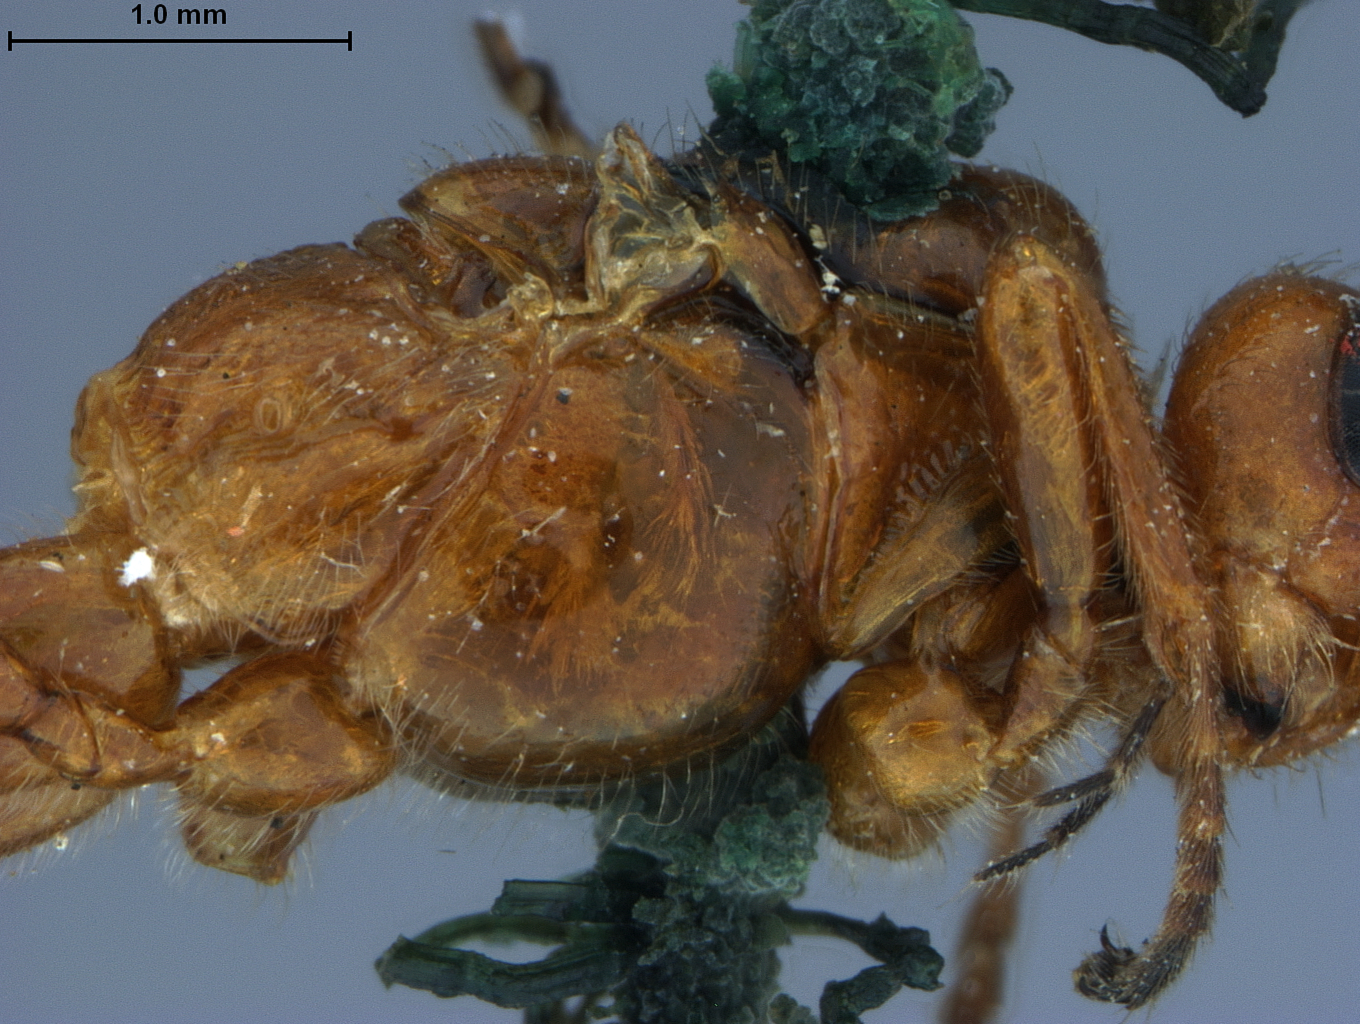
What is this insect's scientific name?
Bracon schwarzii
